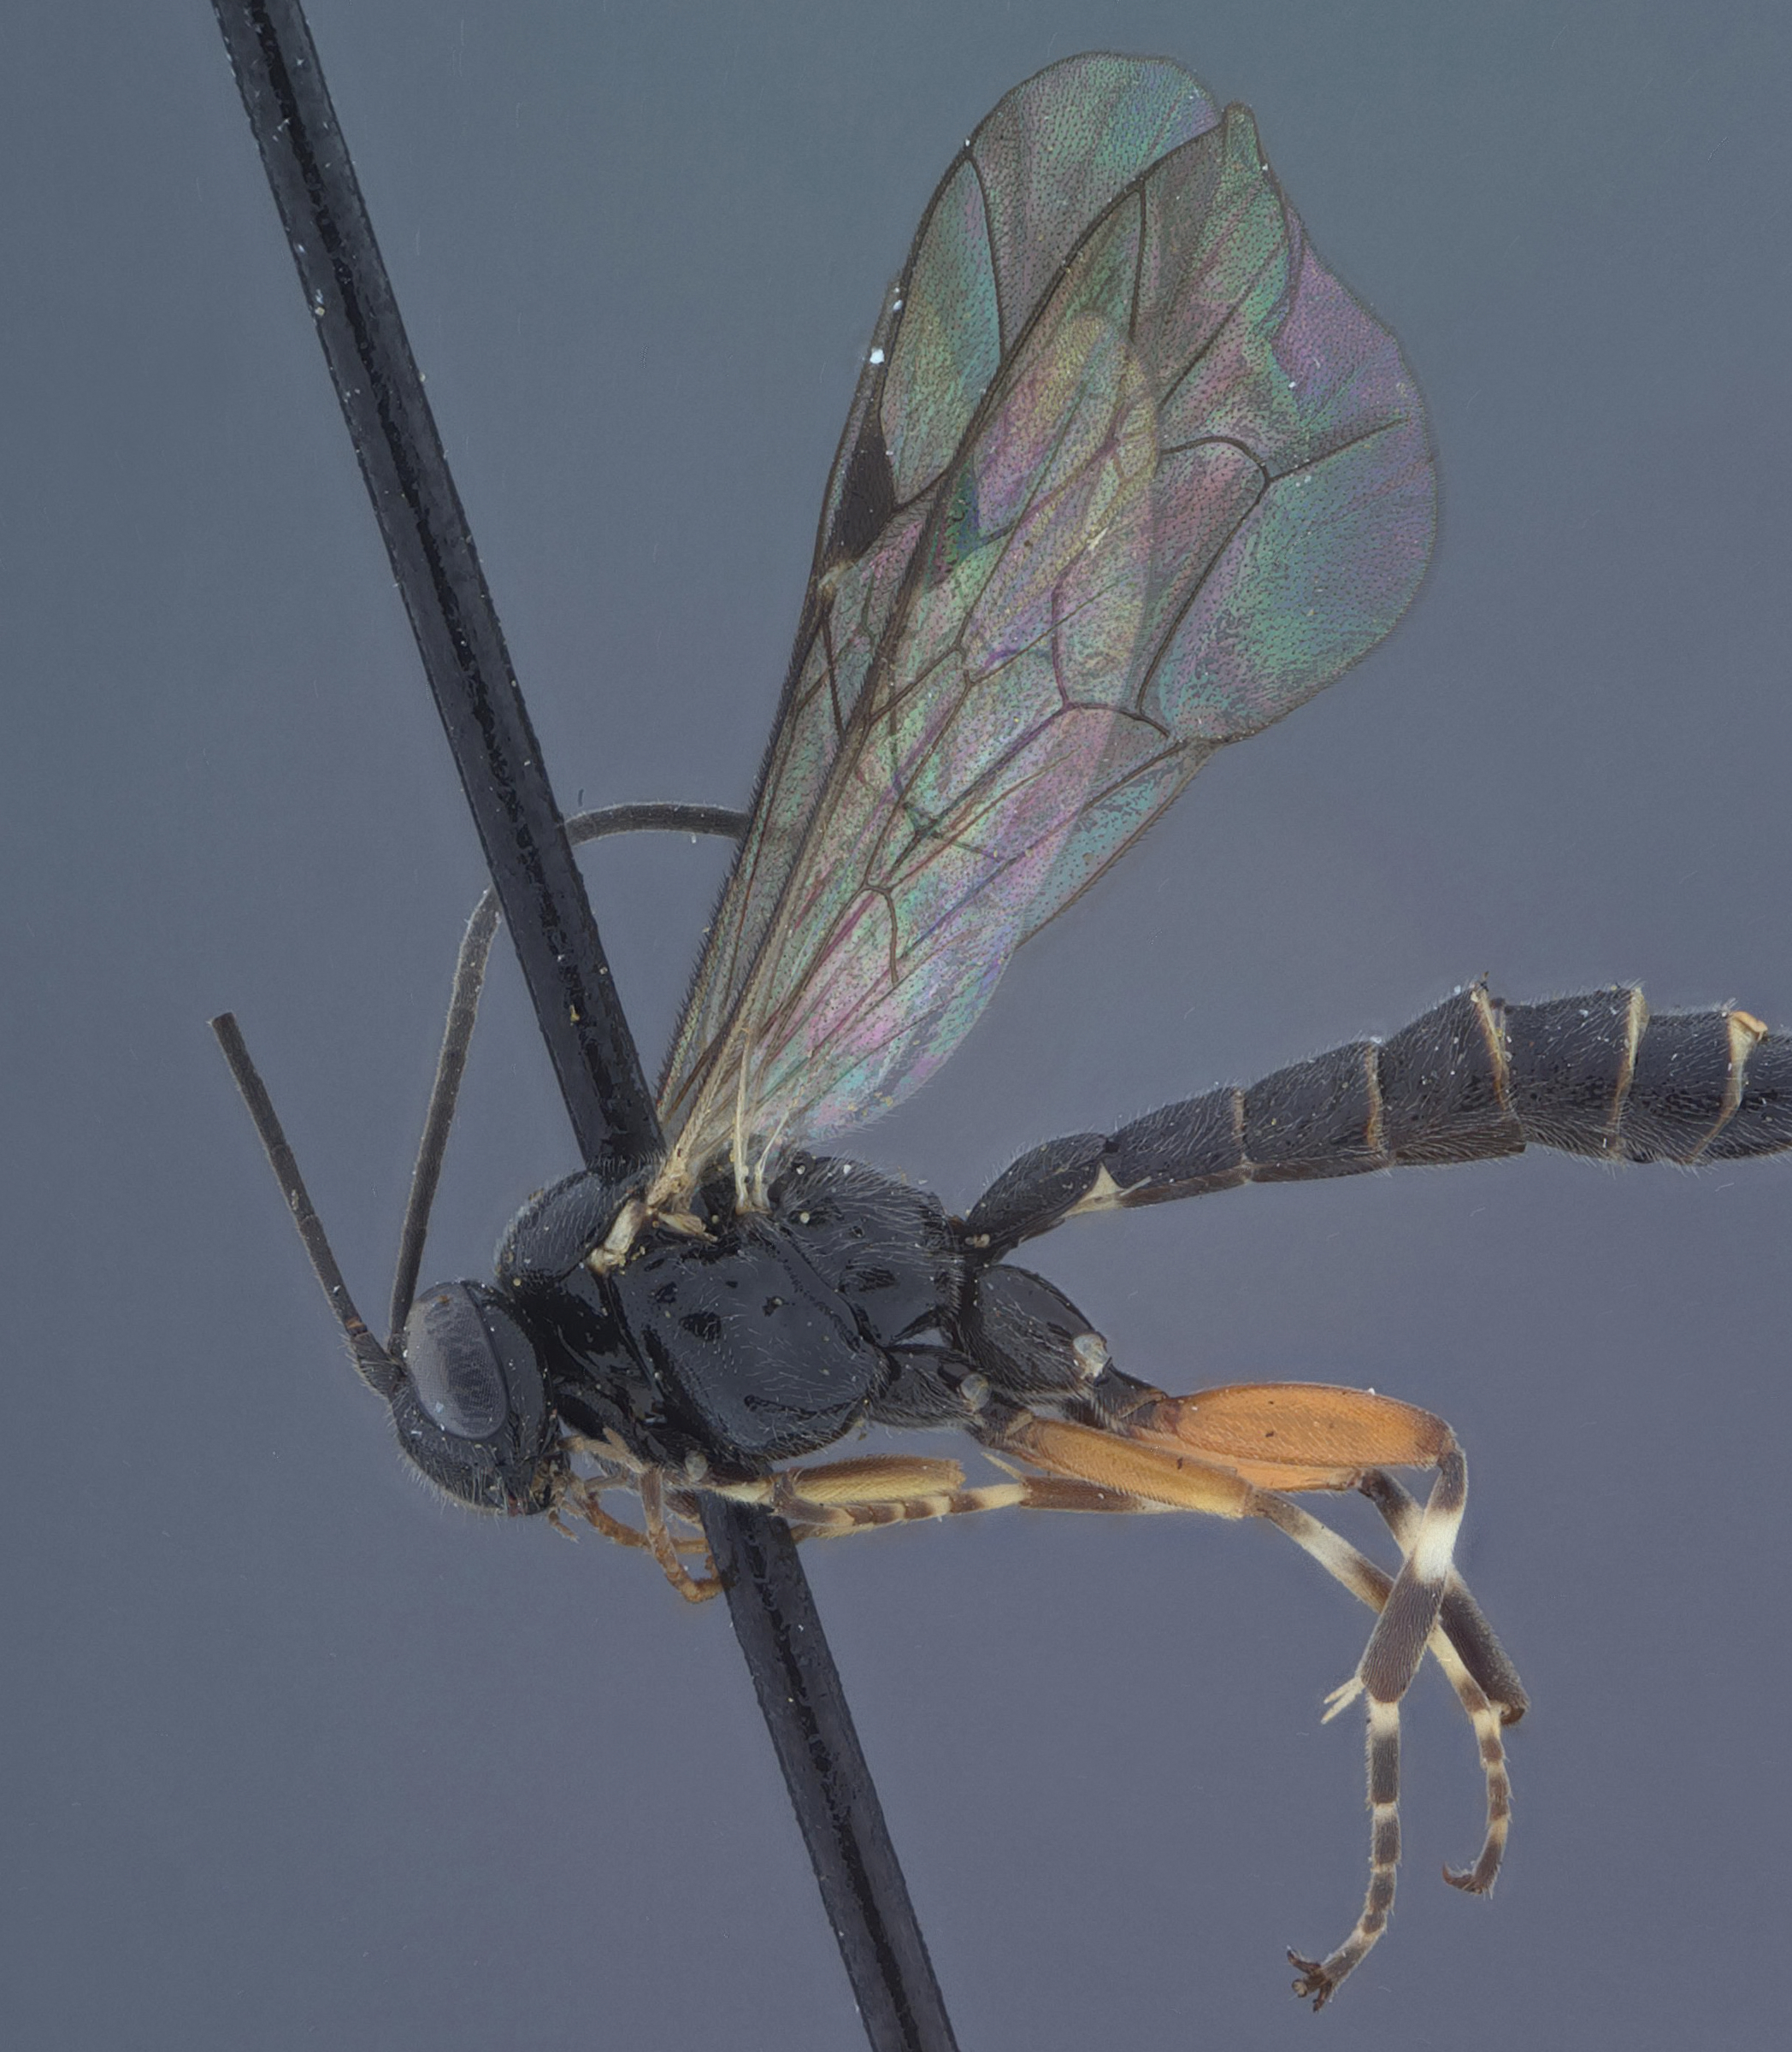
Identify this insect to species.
Itoplectis vesca
